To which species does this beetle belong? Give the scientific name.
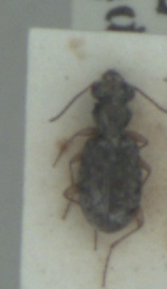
Asaphidion curtum
